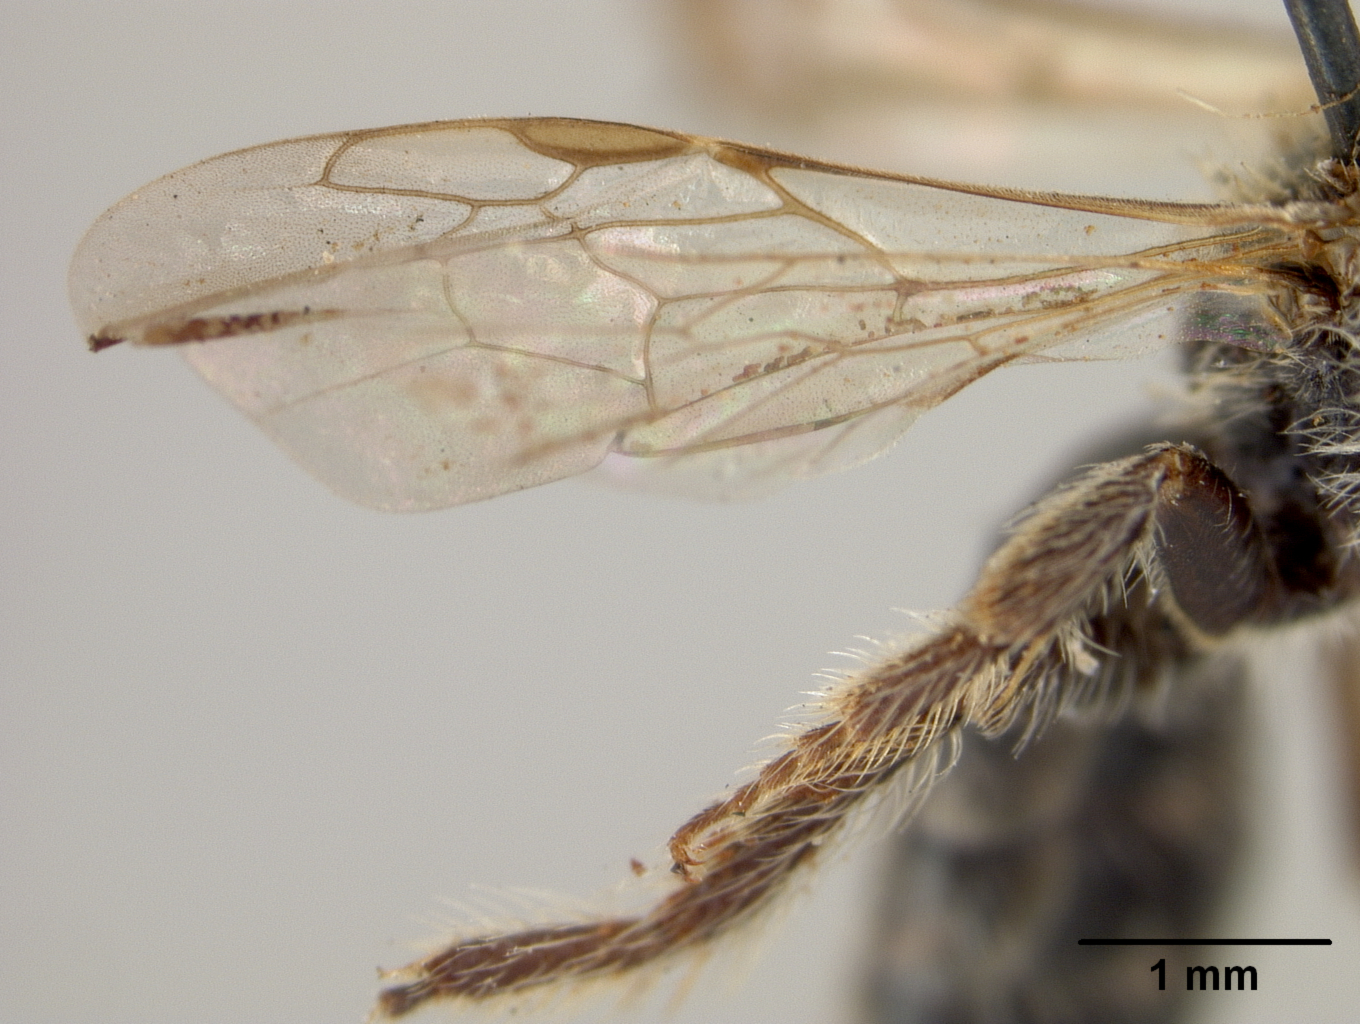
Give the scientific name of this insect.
Birkmania andrenoides
